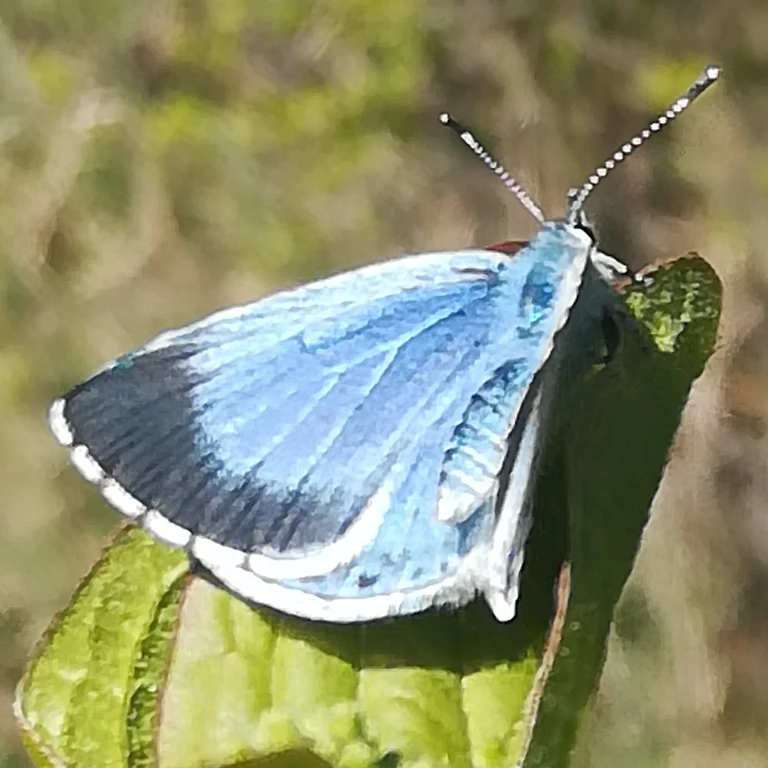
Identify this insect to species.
Celastrina argiolus
